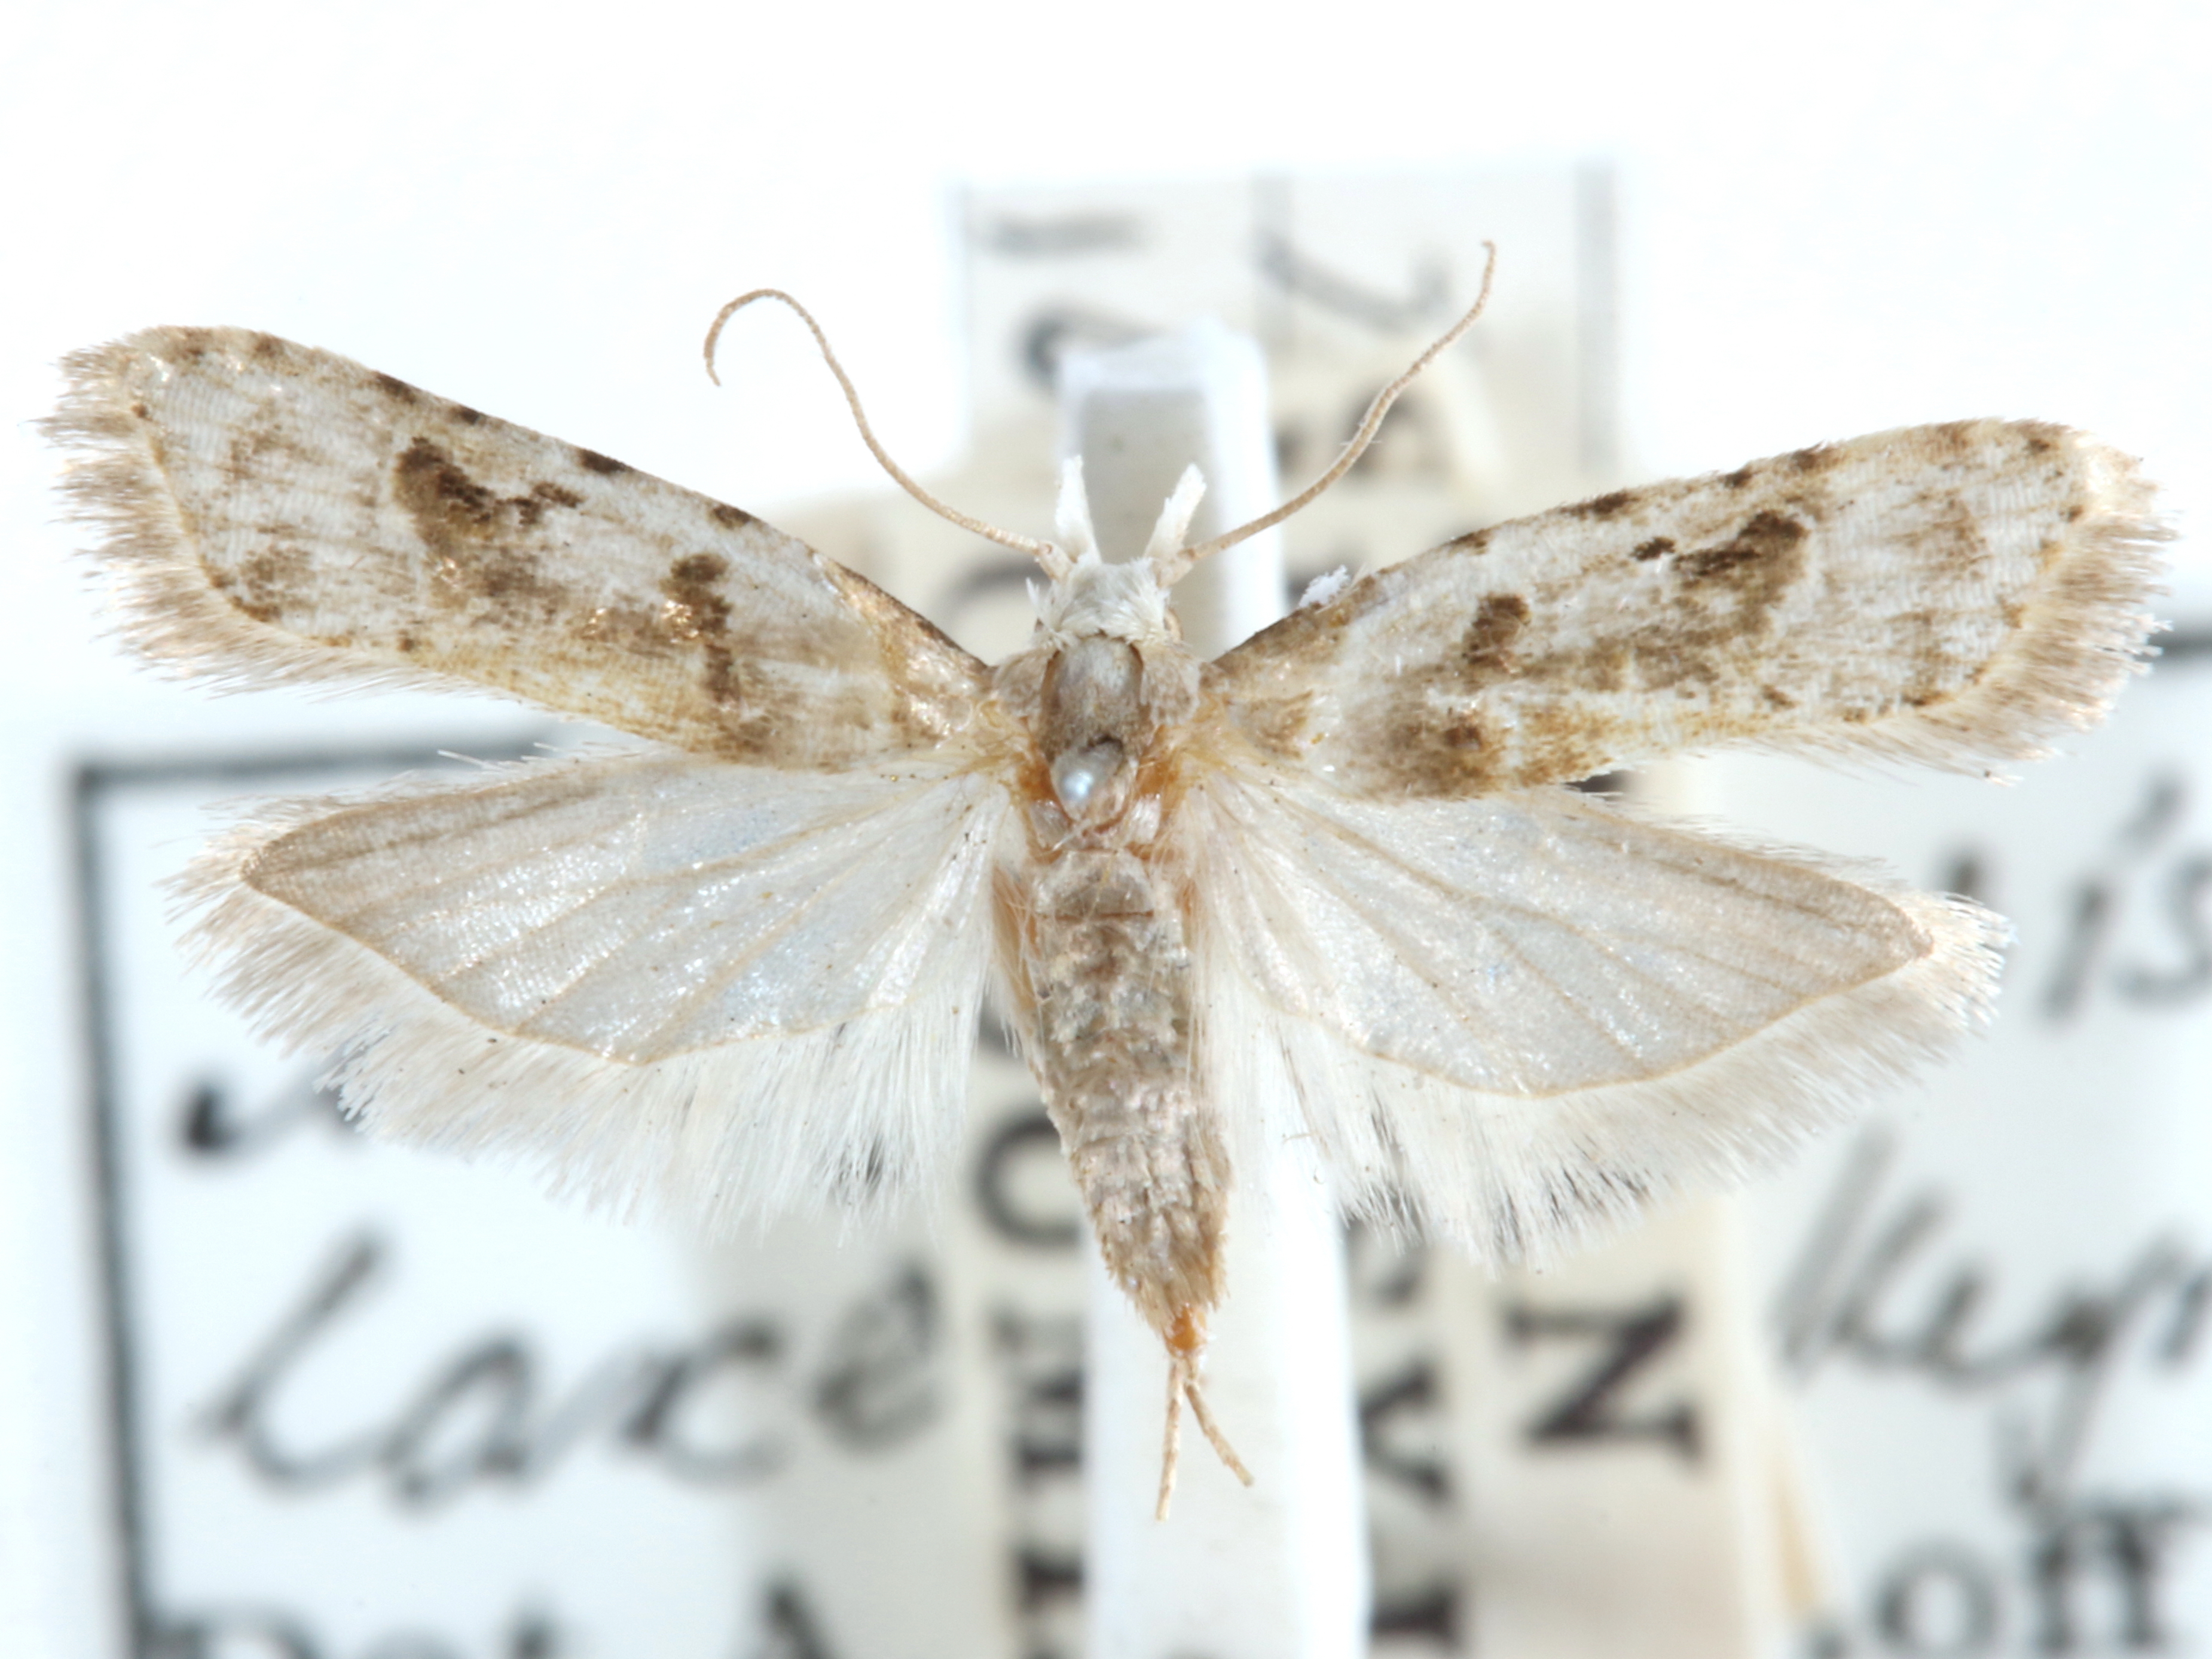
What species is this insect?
Metacosmesis laxeuta
